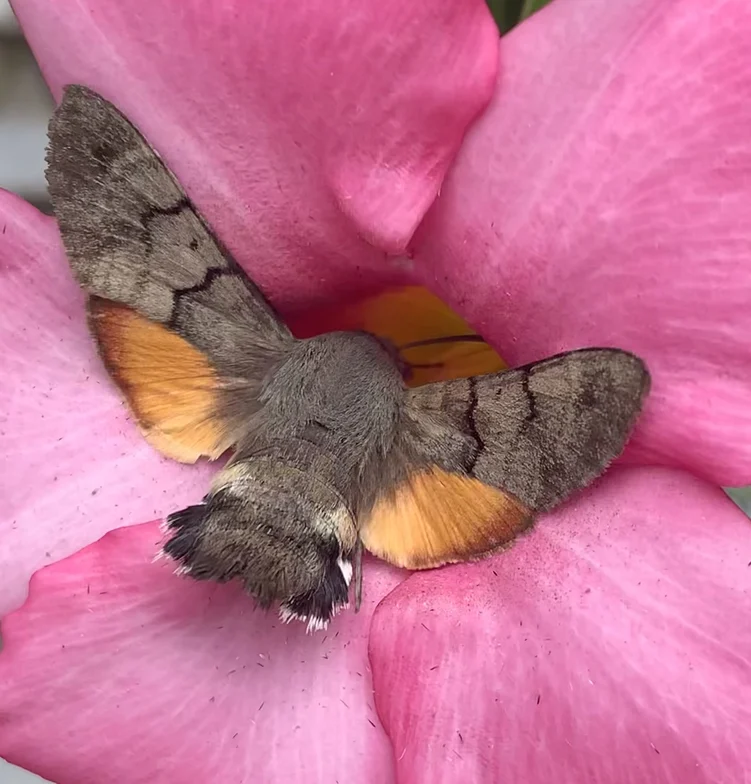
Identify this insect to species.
Macroglossum stellatarum
